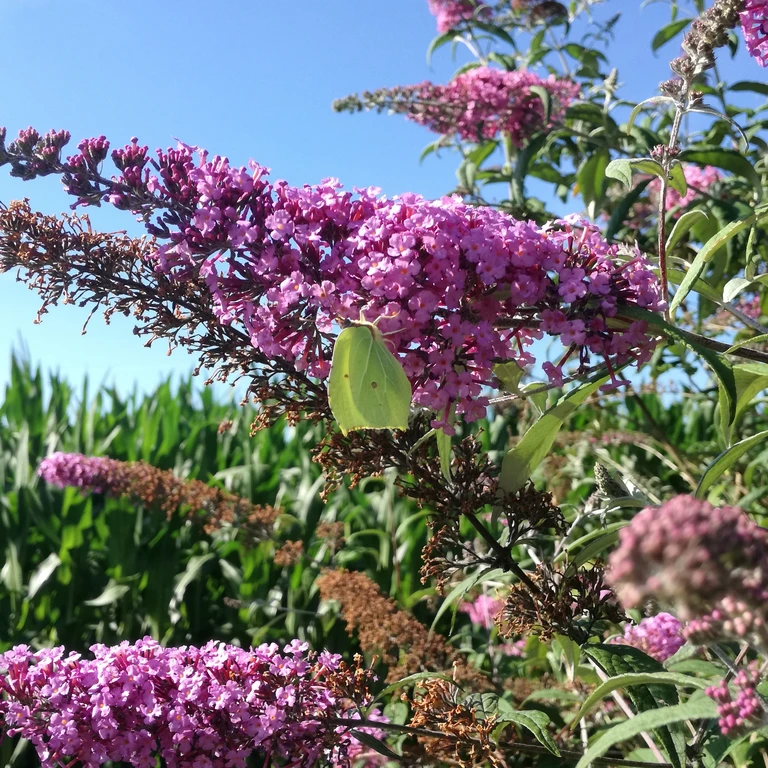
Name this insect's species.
Gonepteryx rhamni
